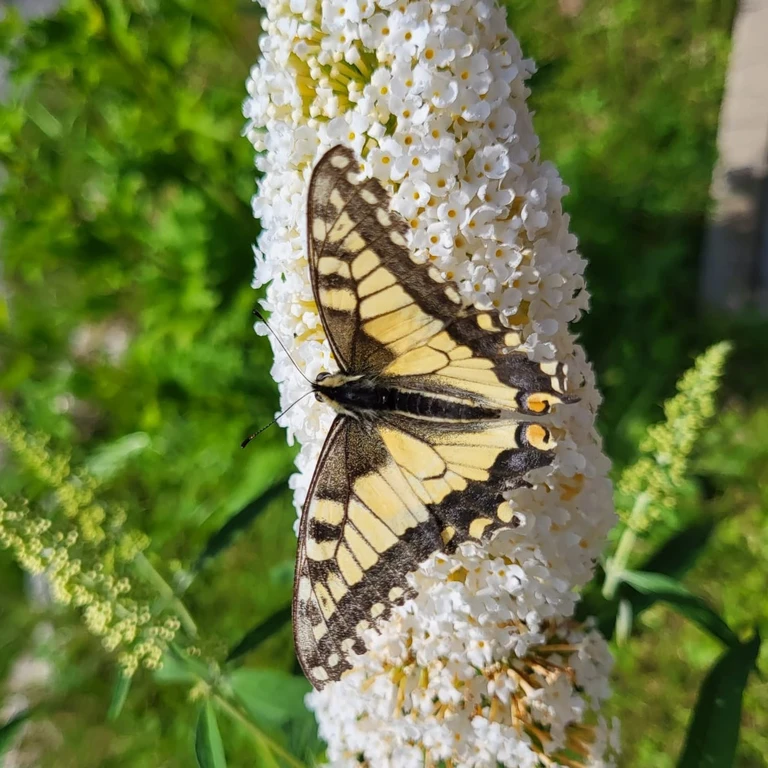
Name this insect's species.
Papilio machaon
